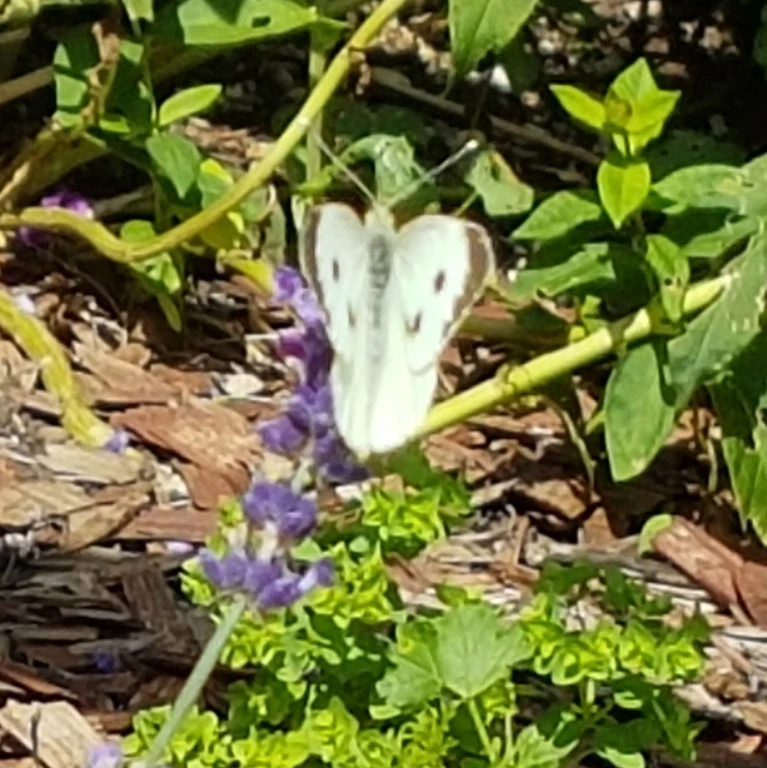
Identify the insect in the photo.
Pieris brassicae
